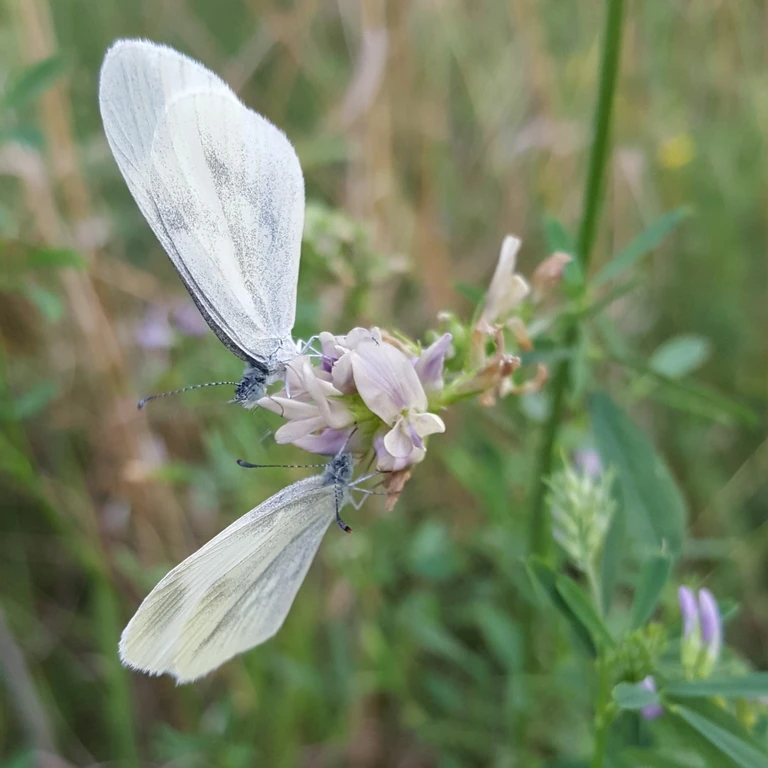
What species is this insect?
Leptidea sinapis/juvernica
